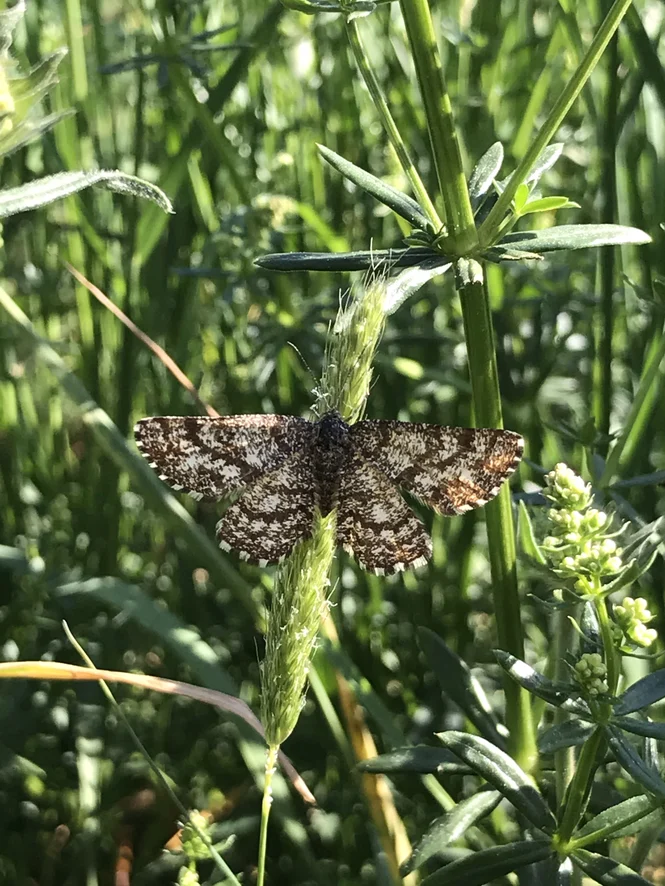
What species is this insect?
Ematurga atomaria
